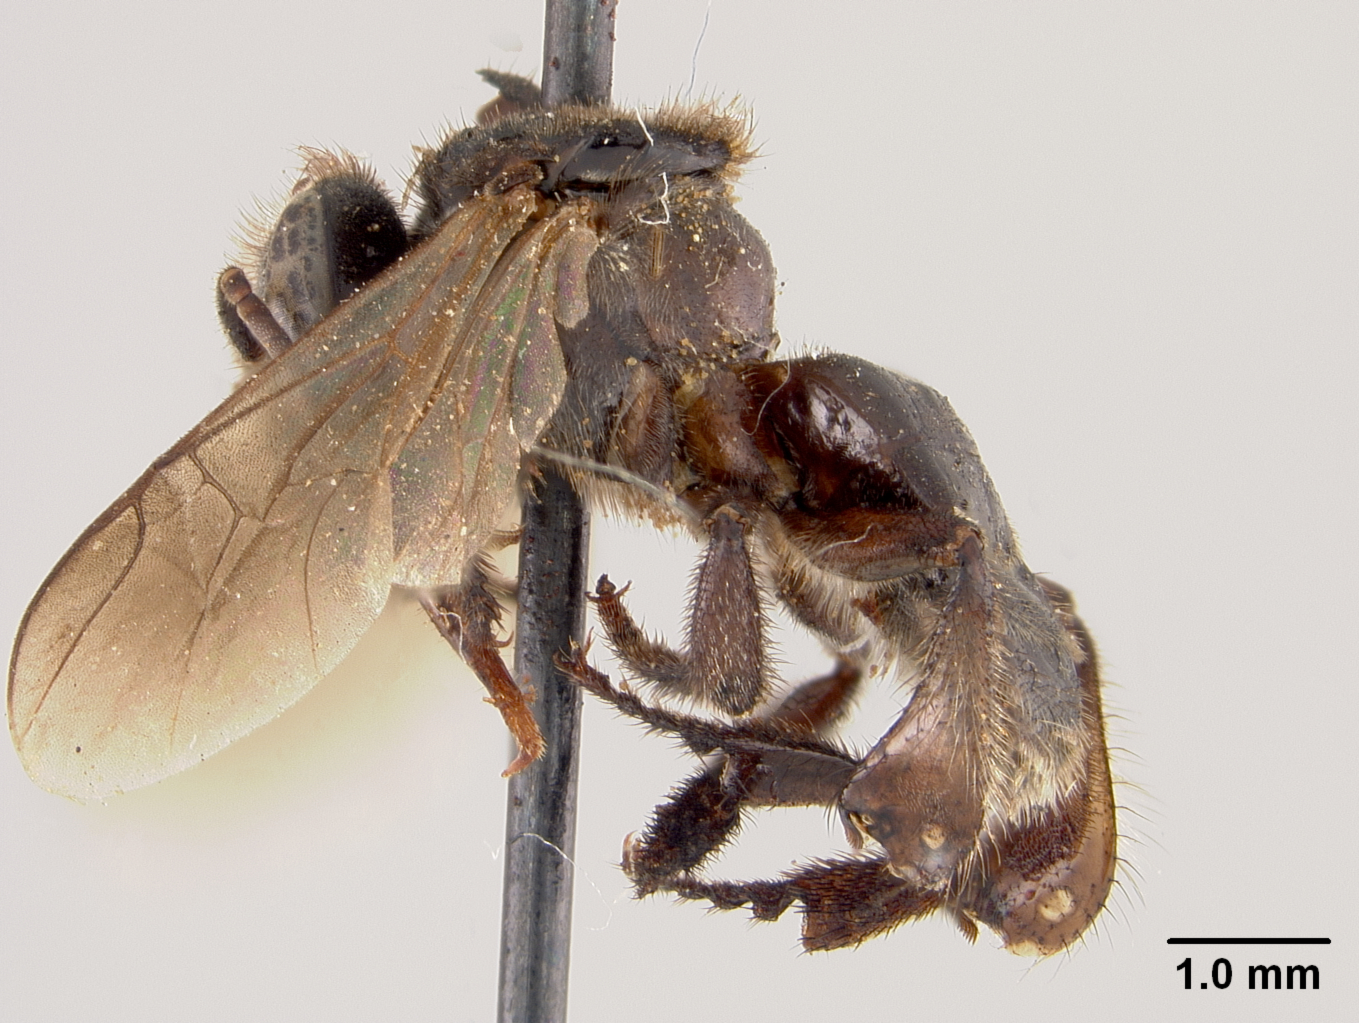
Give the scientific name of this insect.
Geotrigona michoacanensis
